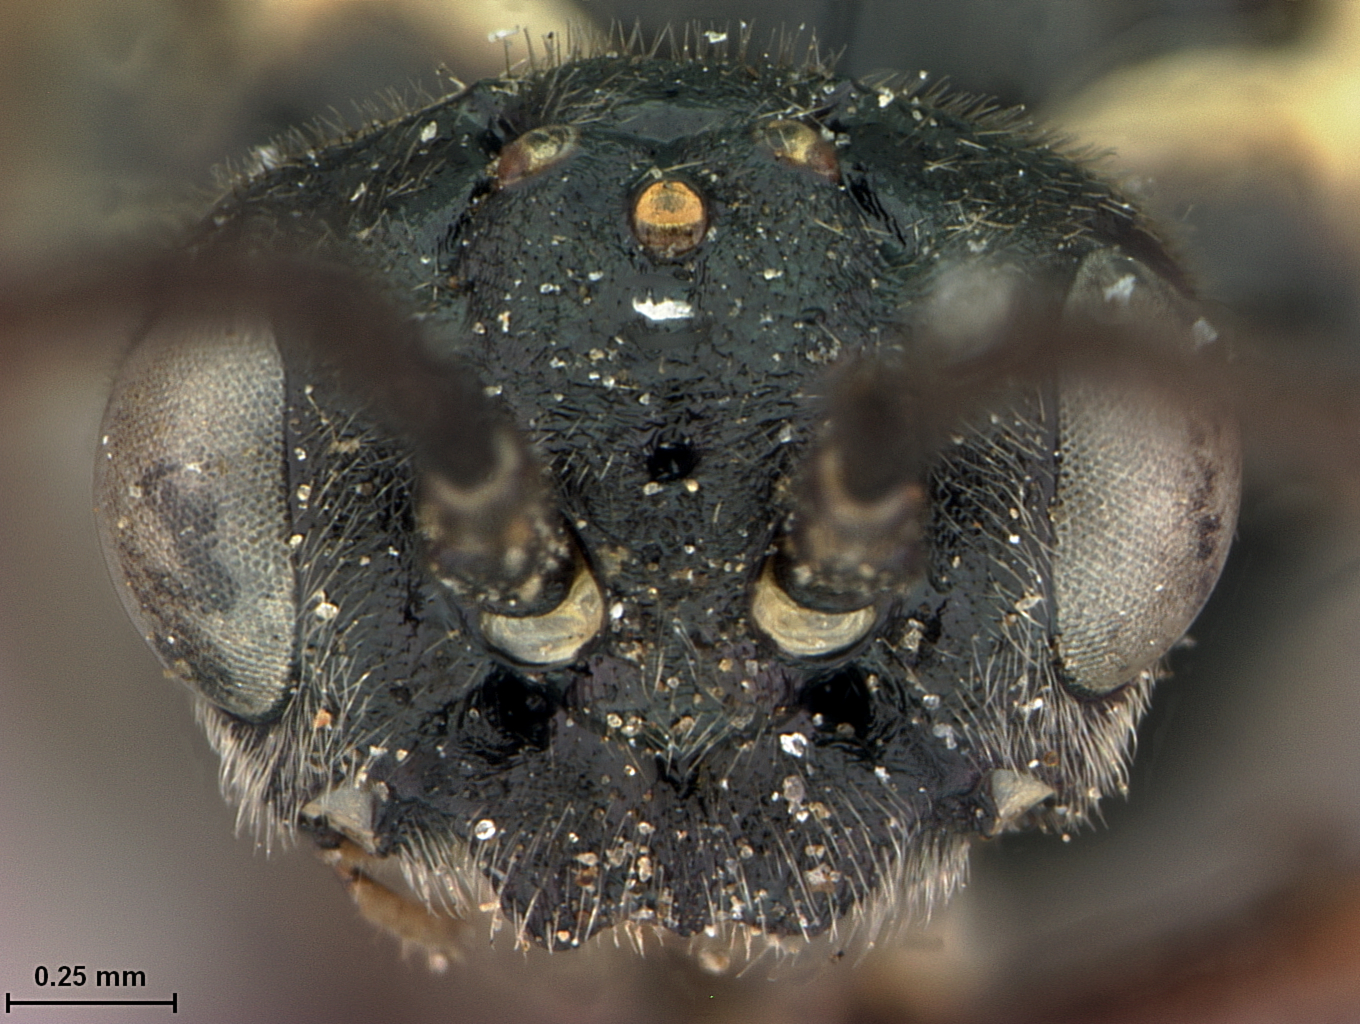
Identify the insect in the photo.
Empria fragariae
